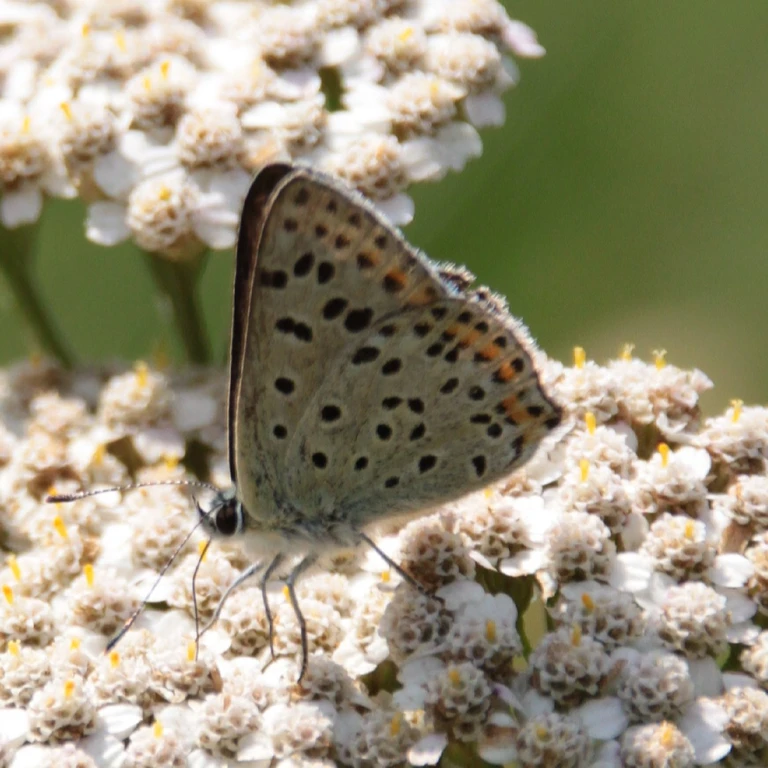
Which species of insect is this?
Lycaena tityrus (also Loweia tityrus)
